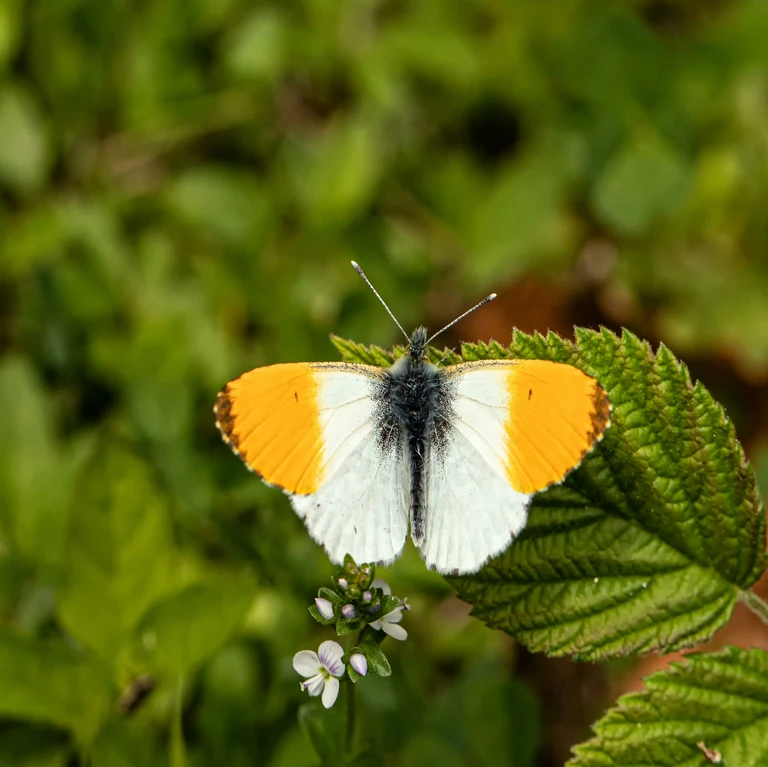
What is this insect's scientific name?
Anthocharis cardamines
